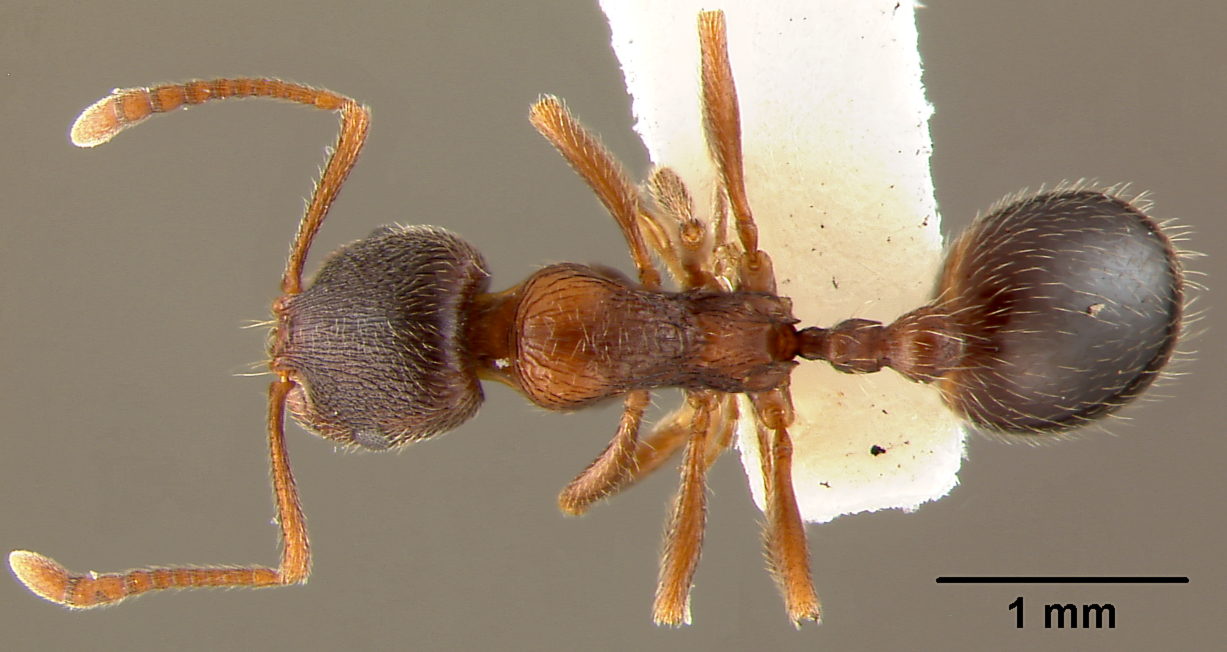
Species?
Stenamma smithi
